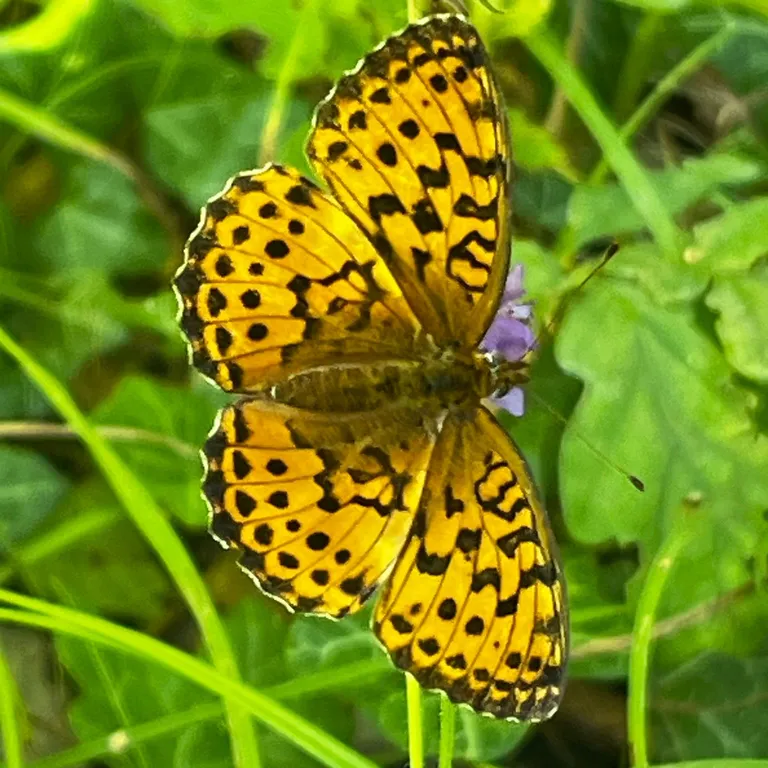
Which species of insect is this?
Brenthis daphne
